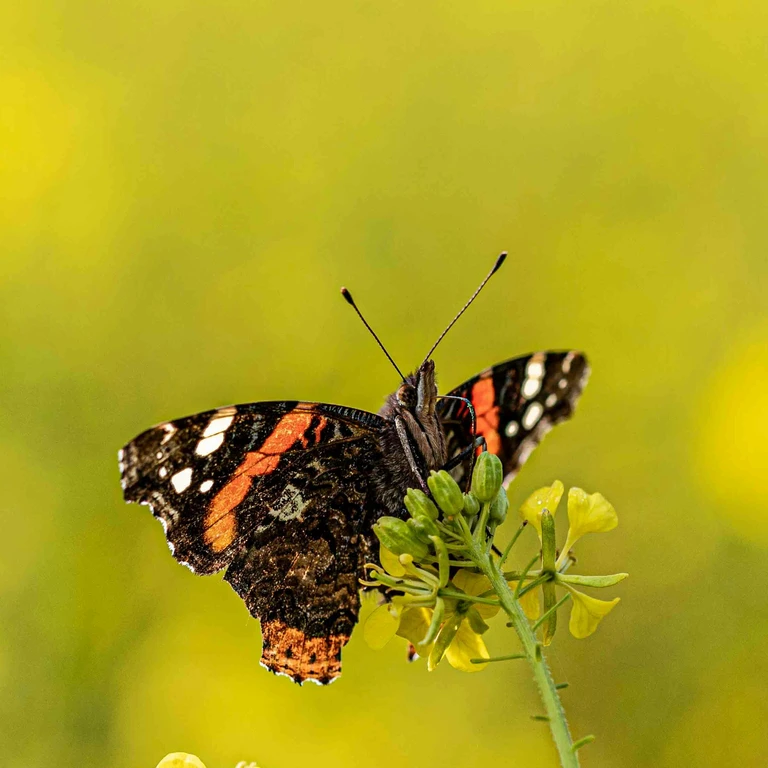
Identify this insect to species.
Vanessa atalanta
